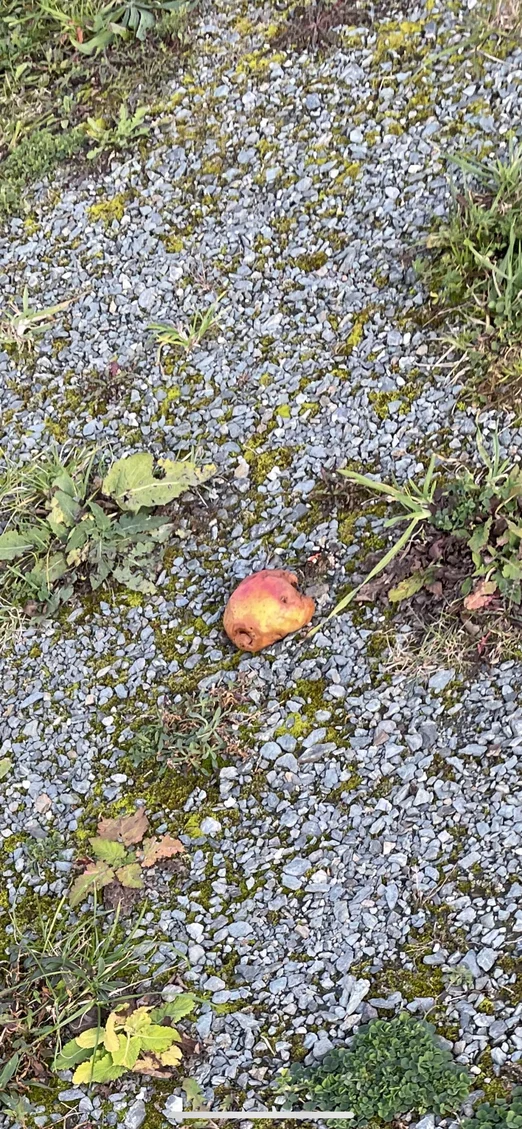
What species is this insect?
Vanessa atalanta
